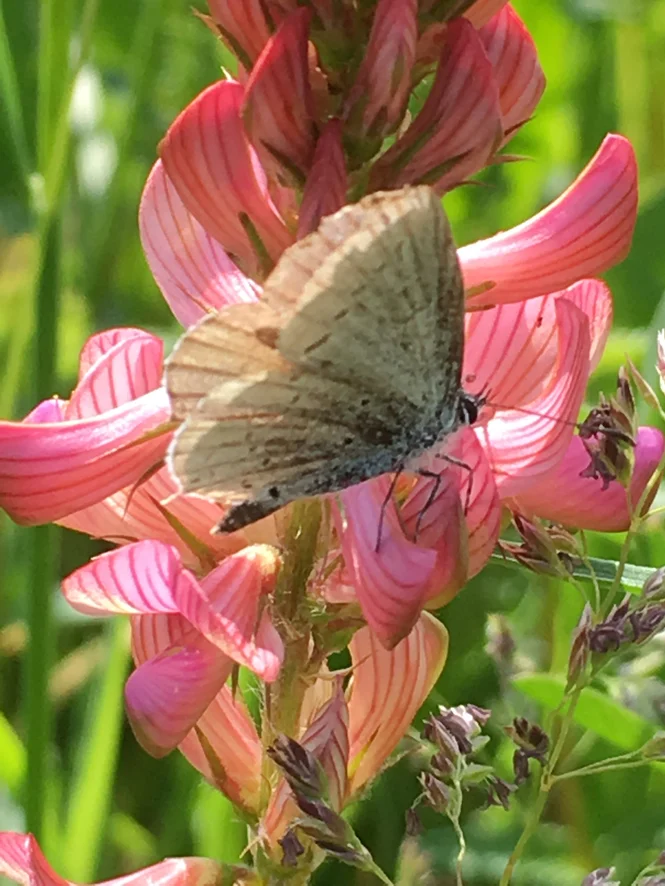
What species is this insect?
Cupido argiades (also Elkalyce argiades)
